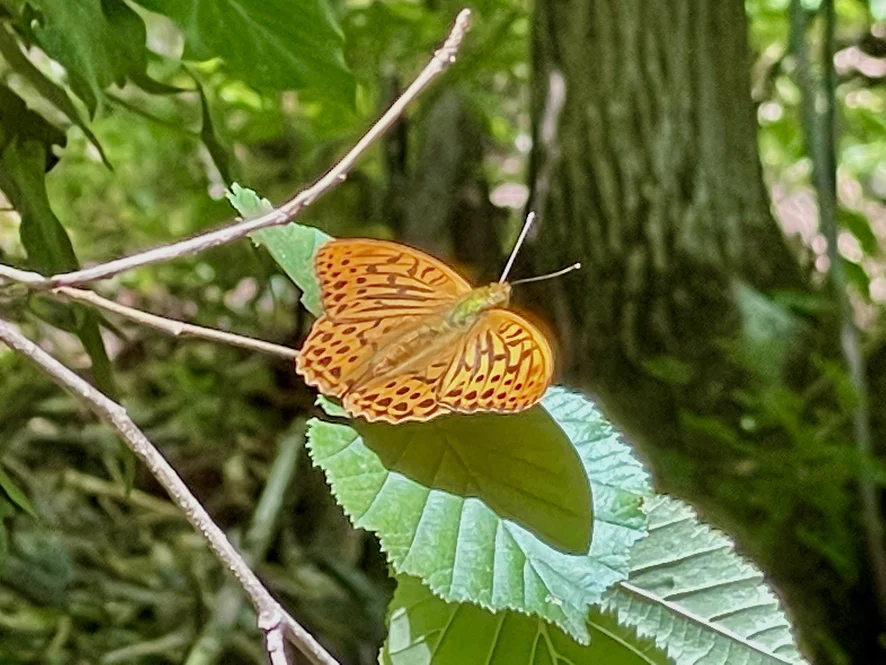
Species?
Argynnis paphia
